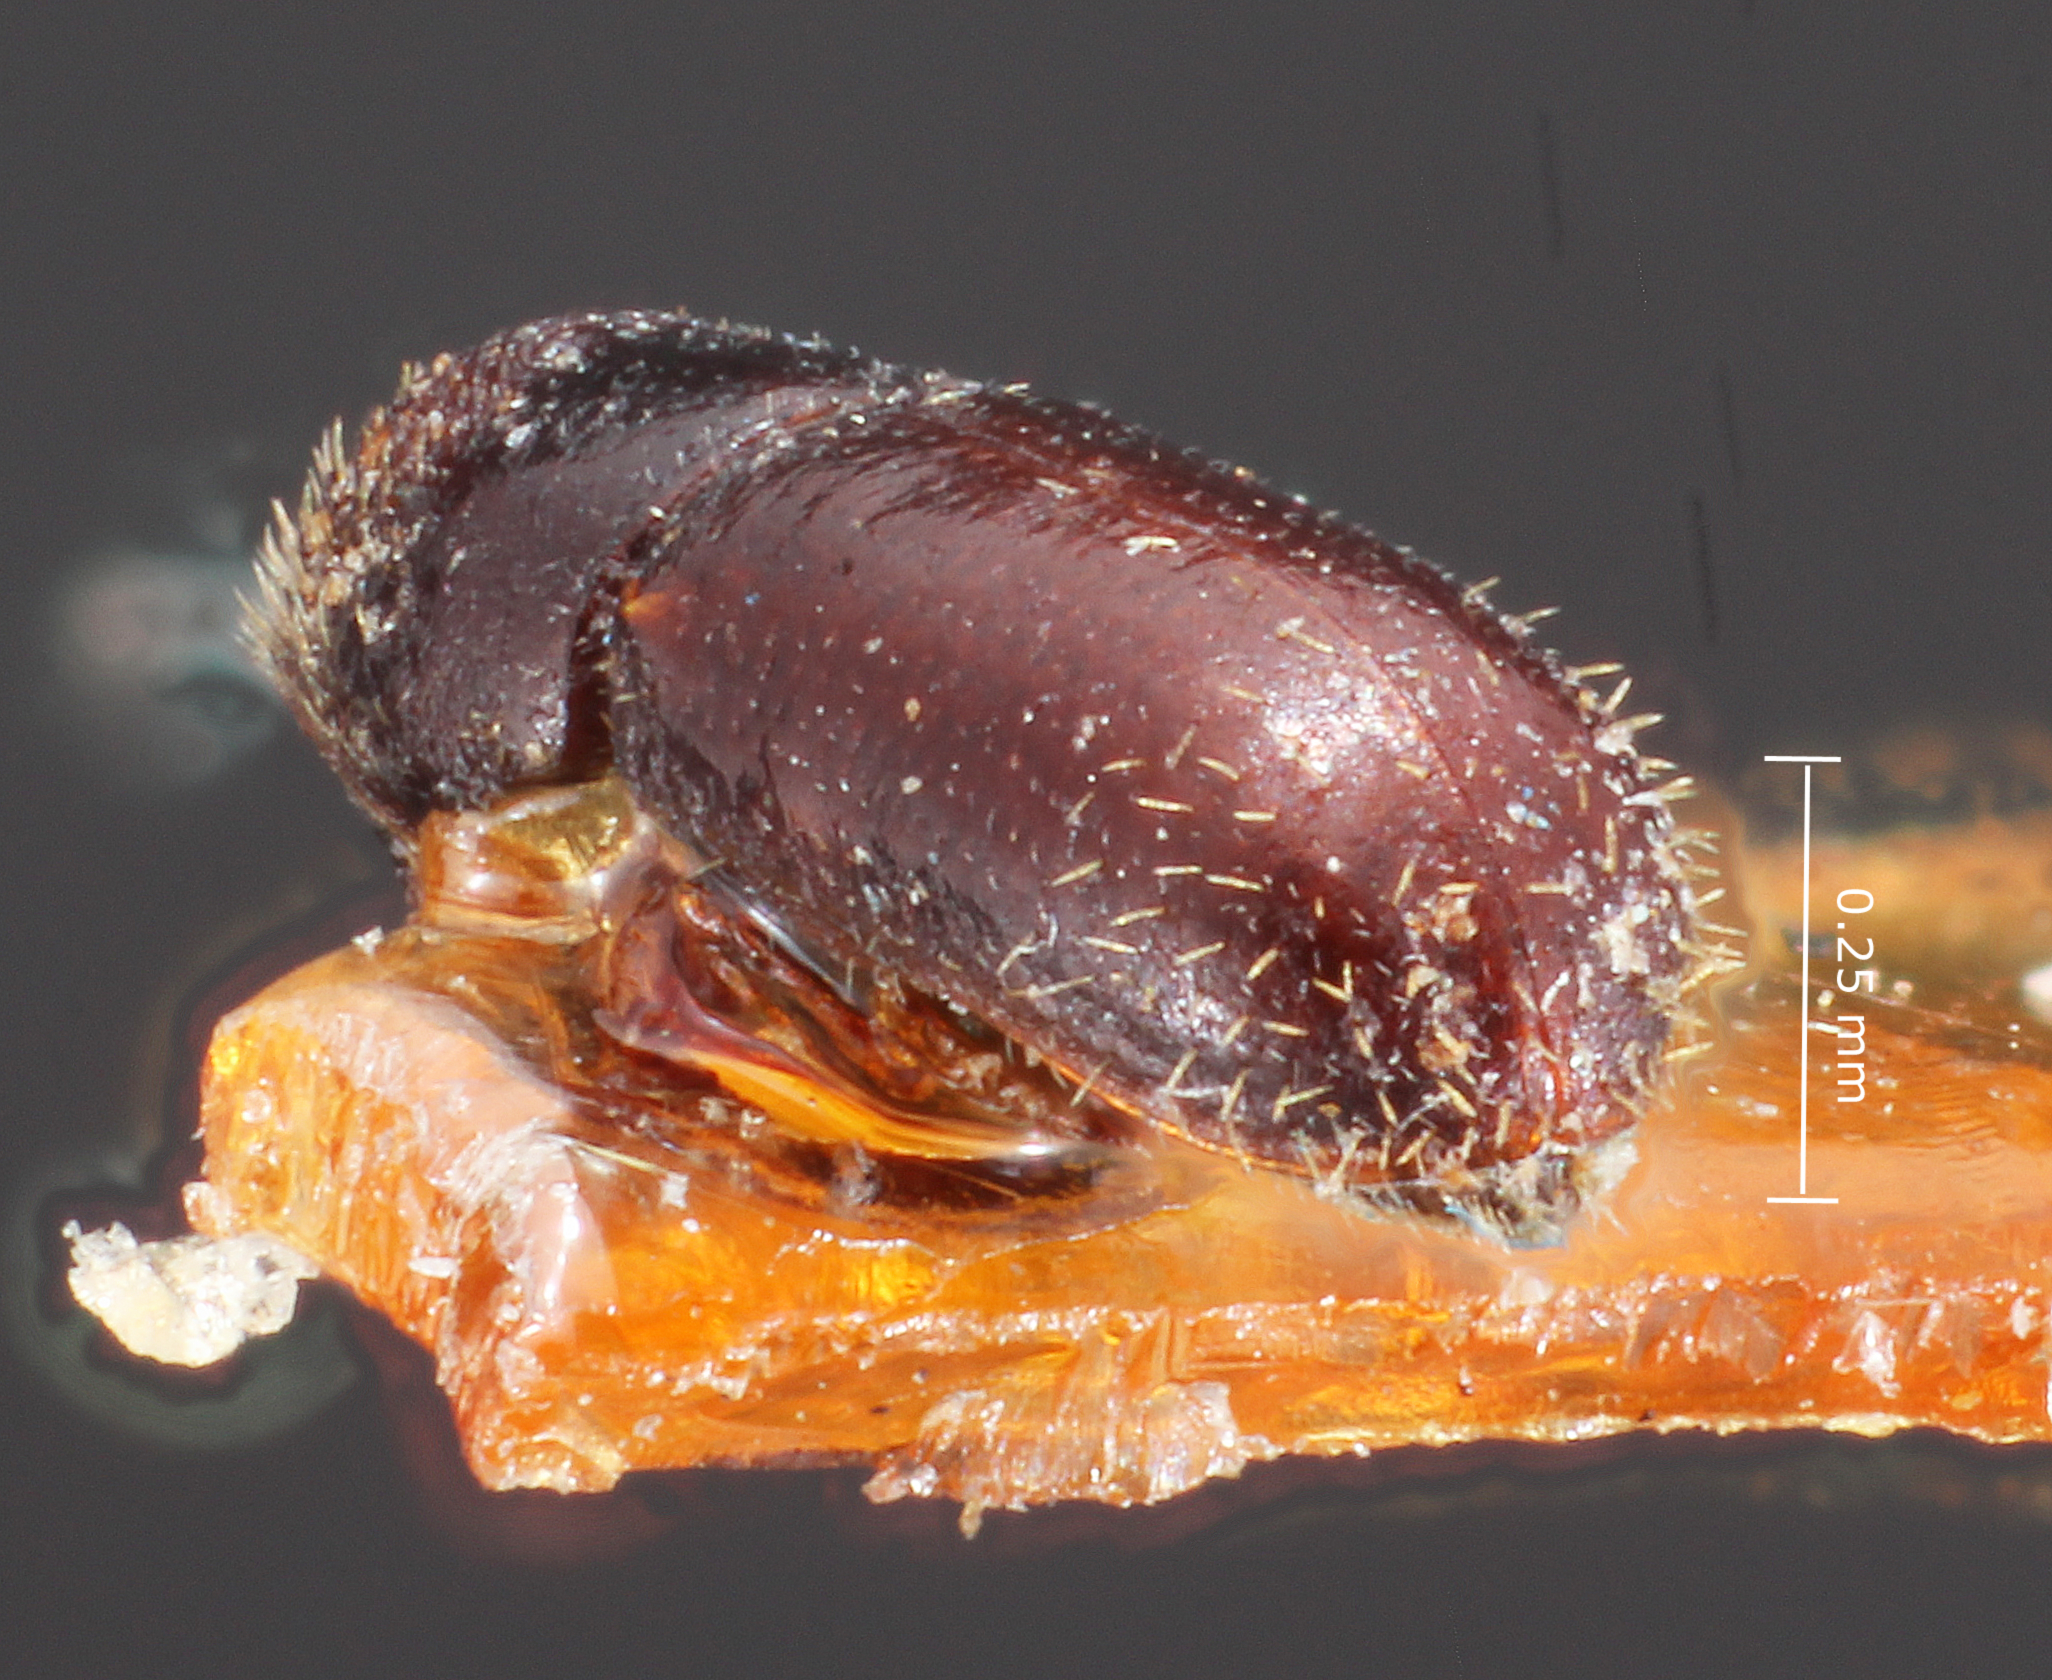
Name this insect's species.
Pseudopityophthorus granulatus
